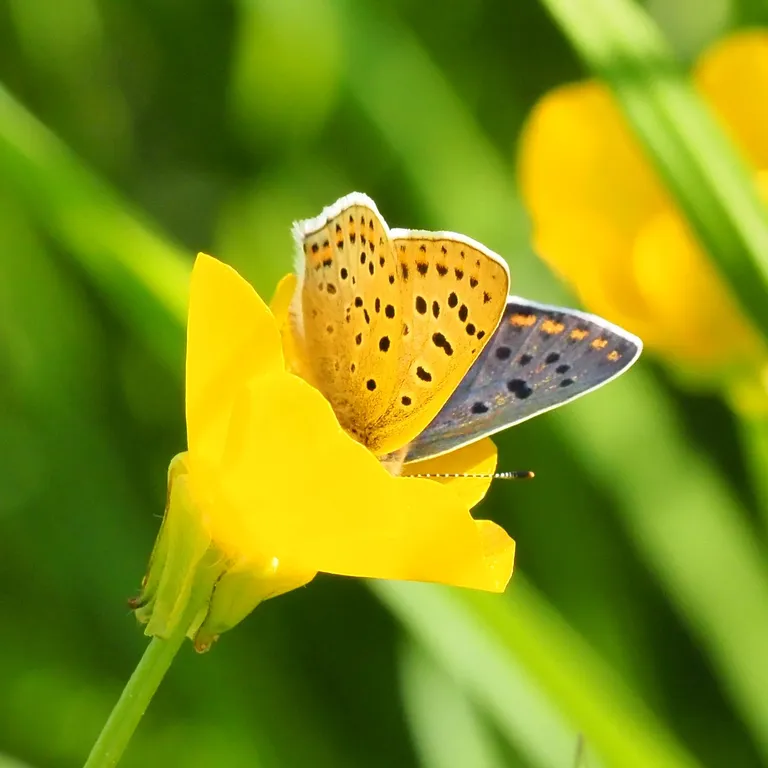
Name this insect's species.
Lycaena tityrus (also Loweia tityrus)
